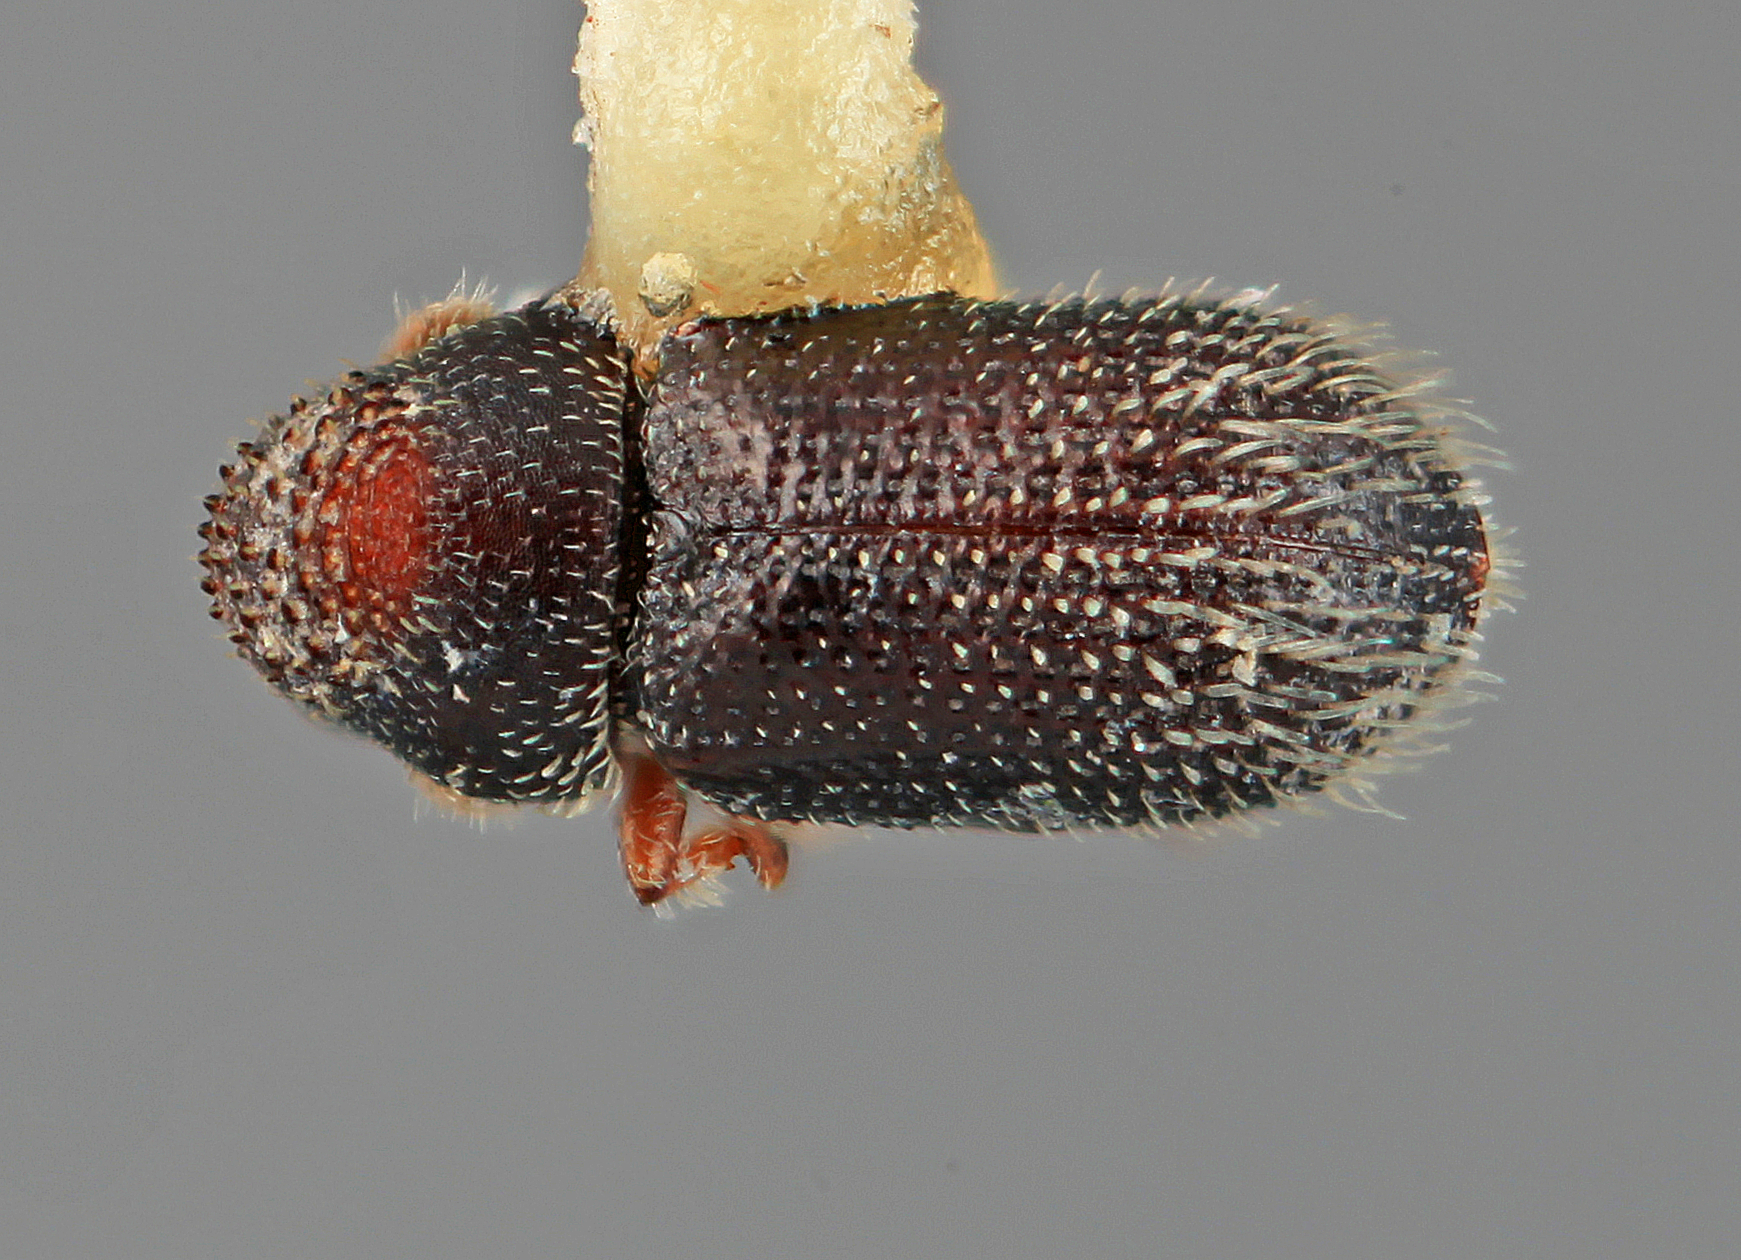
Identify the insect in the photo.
Pseudothysanoes tenellus
